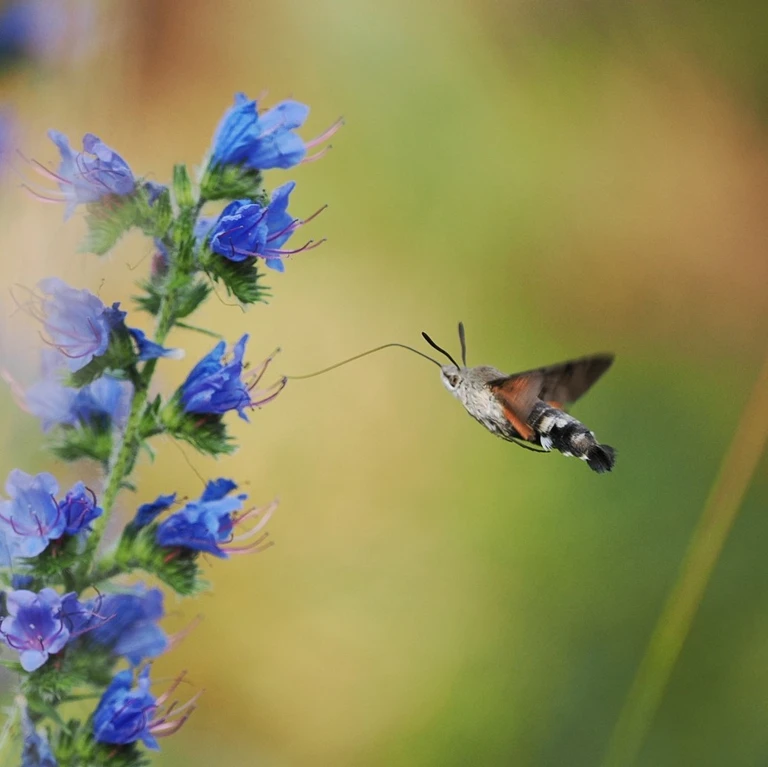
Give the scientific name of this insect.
Macroglossum stellatarum
